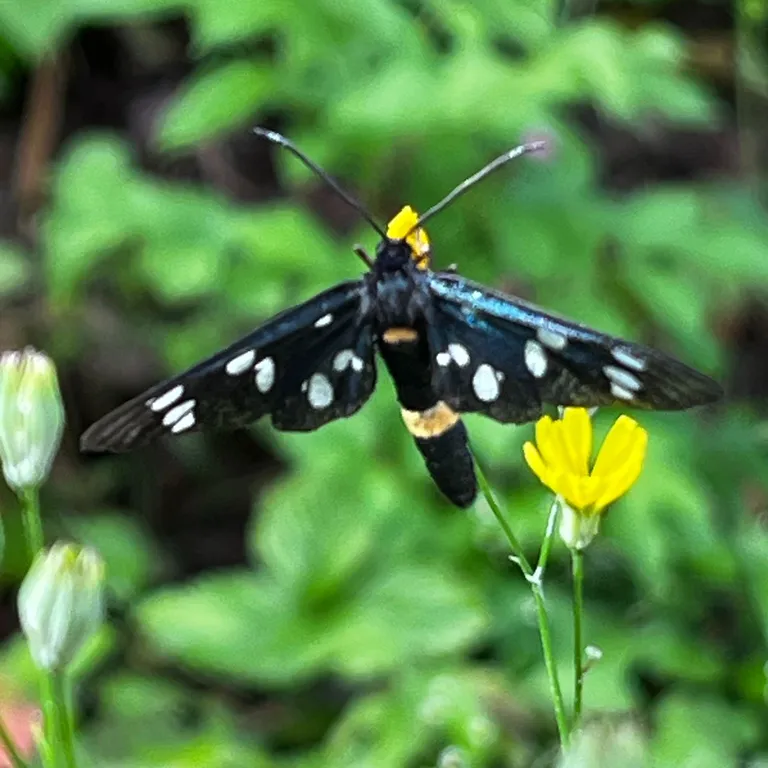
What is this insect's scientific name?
Amata phegea
